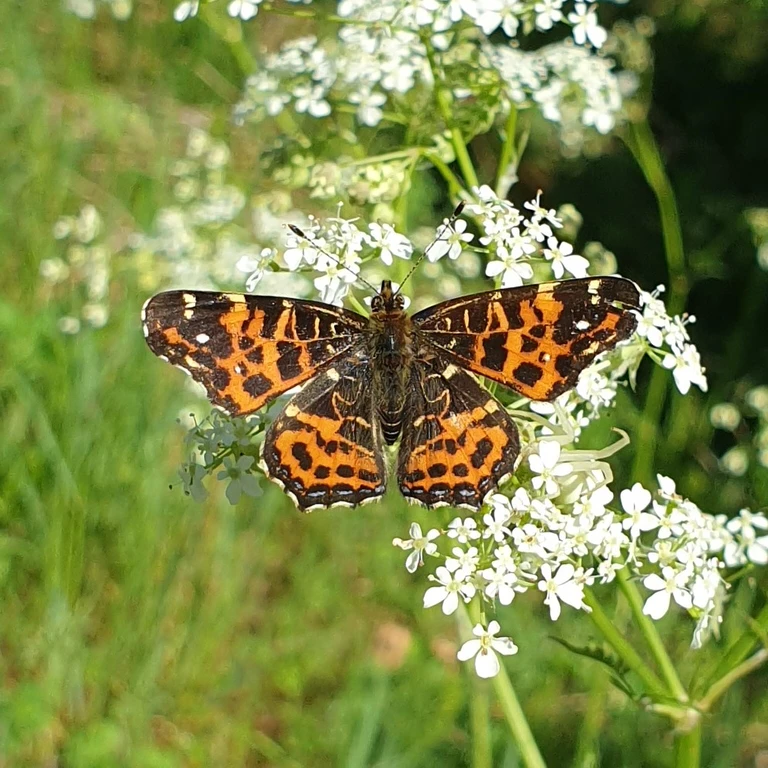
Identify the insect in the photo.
Araschnia levana
